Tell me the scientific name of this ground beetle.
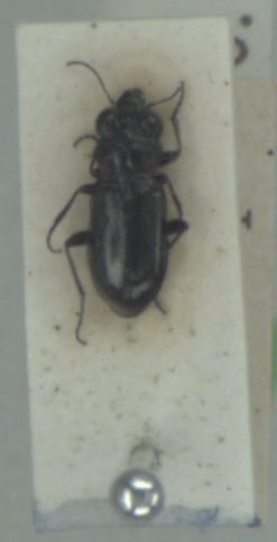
Notiophilus aquaticus
